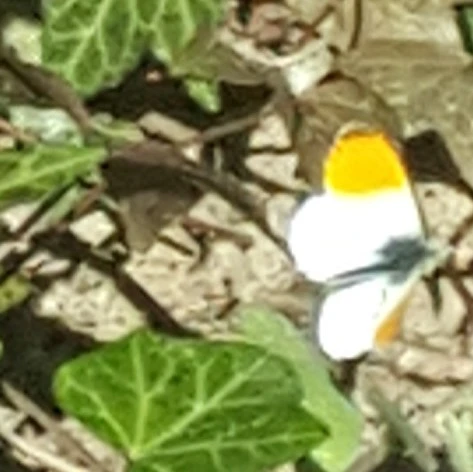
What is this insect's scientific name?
Anthocharis cardamines
